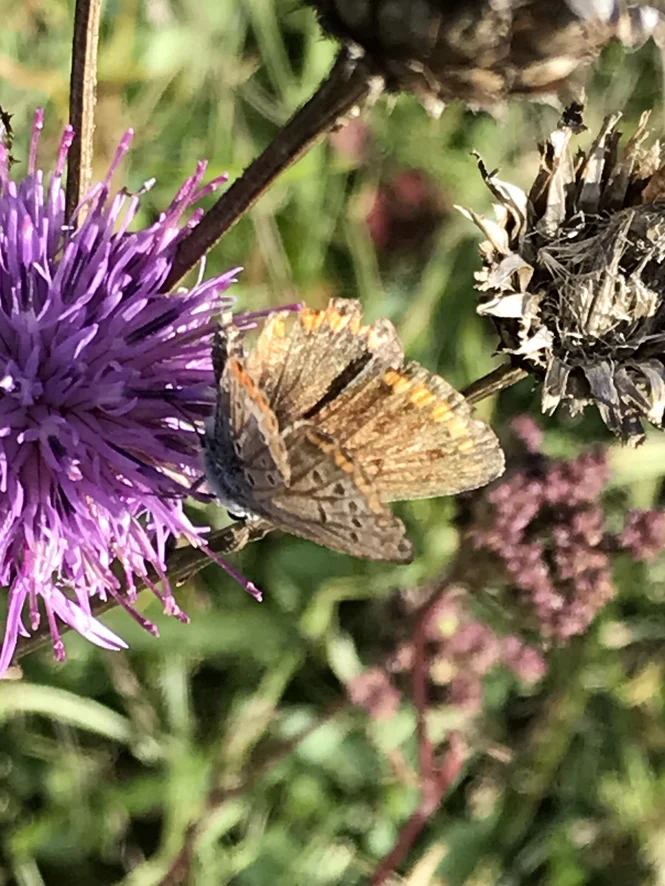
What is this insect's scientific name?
Aricia agestis/artaxerxes
